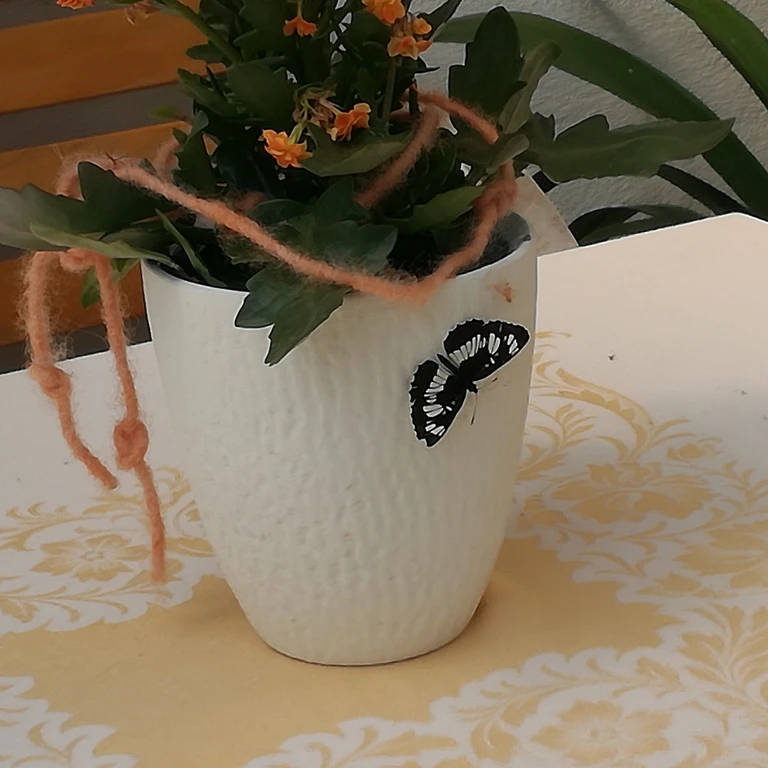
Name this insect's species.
Neptis rivularis
